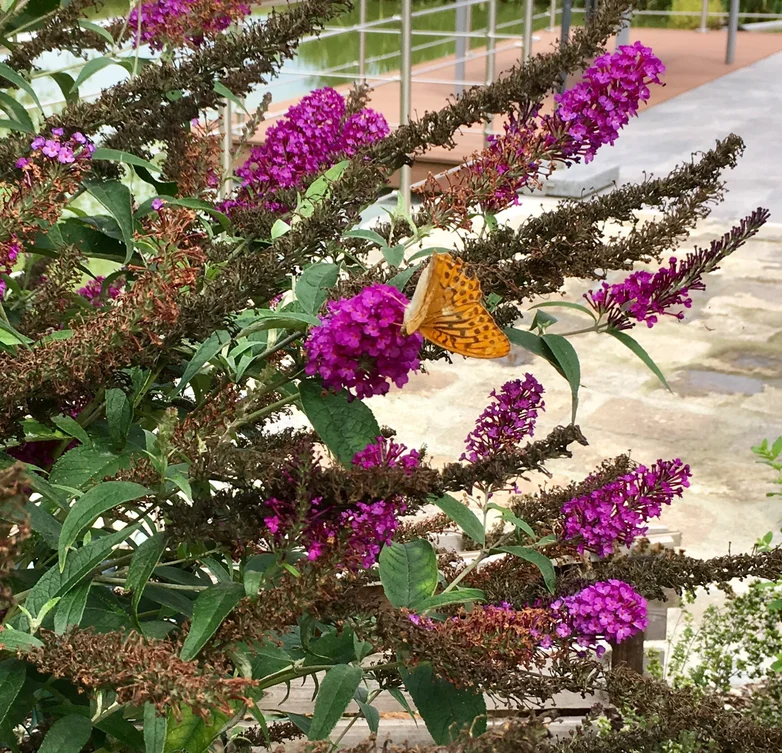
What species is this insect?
Argynnis paphia
